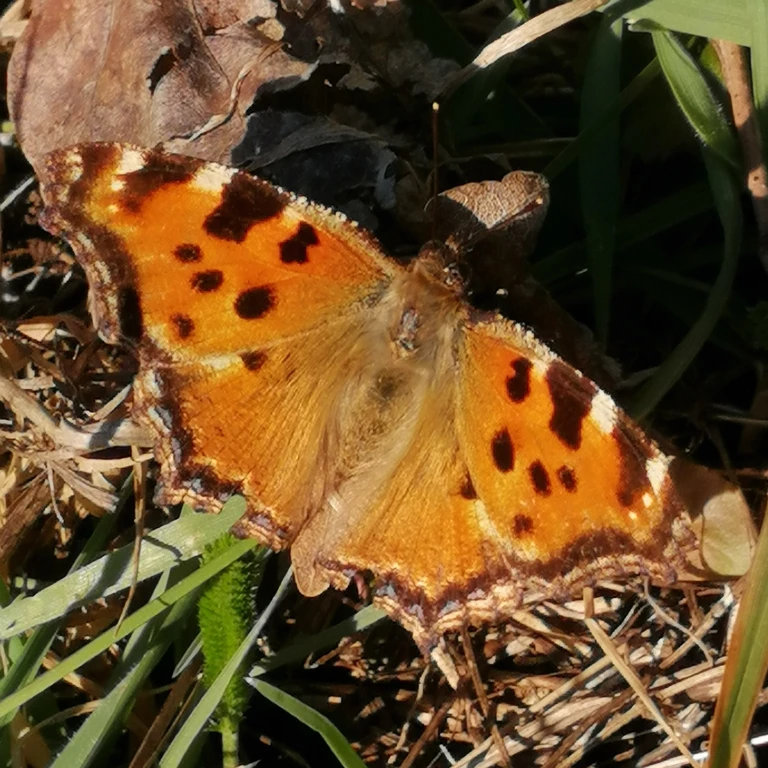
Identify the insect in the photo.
Nymphalis polychloros
